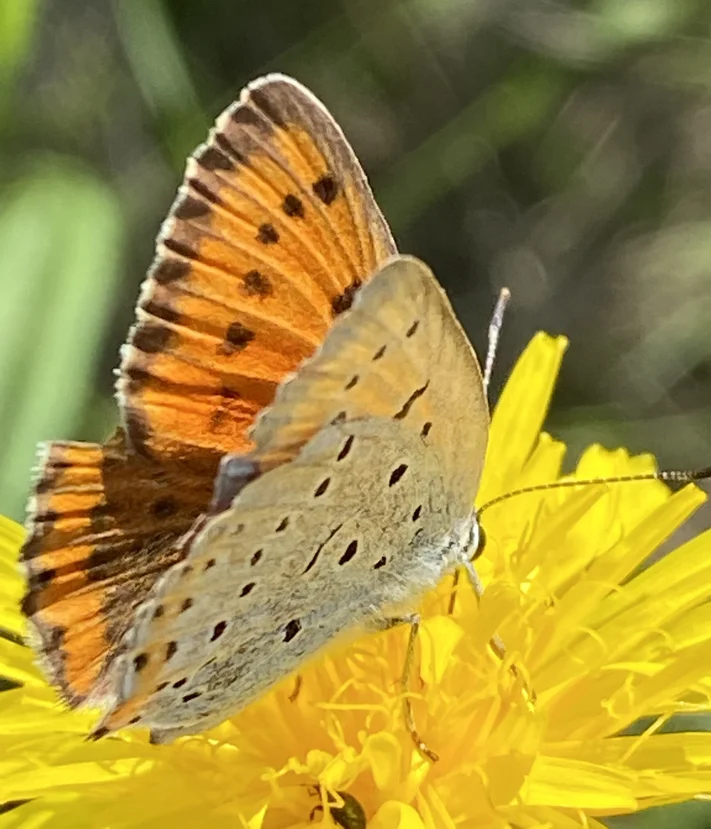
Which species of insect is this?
Lycaena dispar
